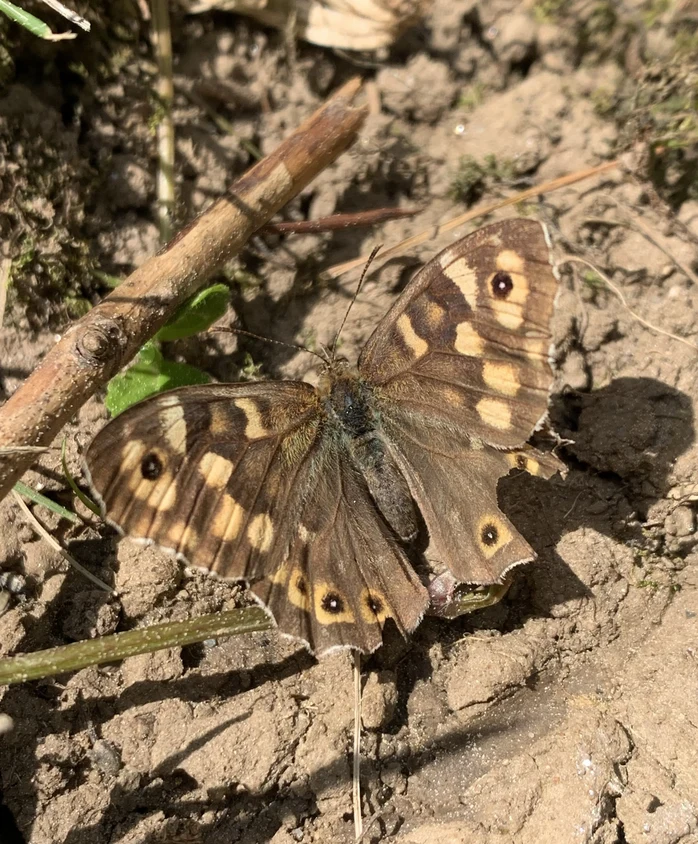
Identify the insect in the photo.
Pararge aegeria
